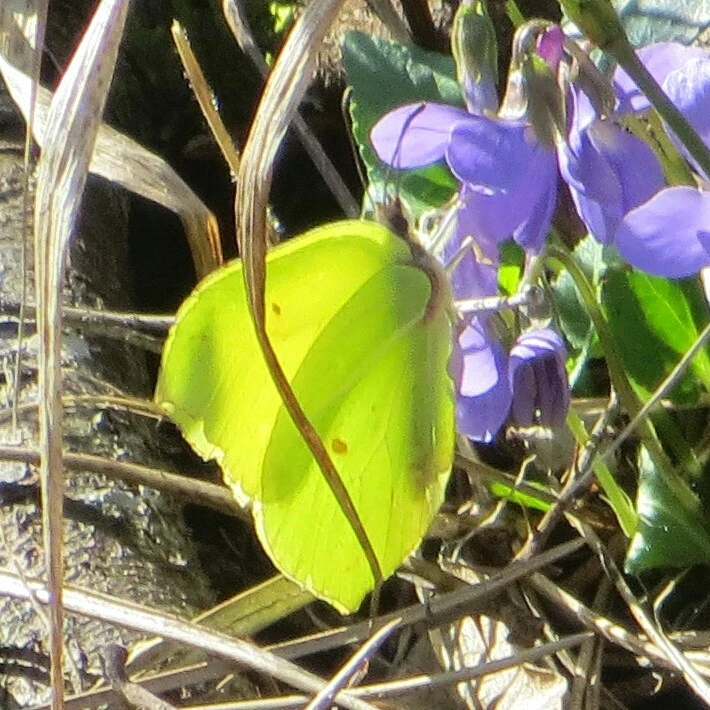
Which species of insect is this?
Gonepteryx rhamni
